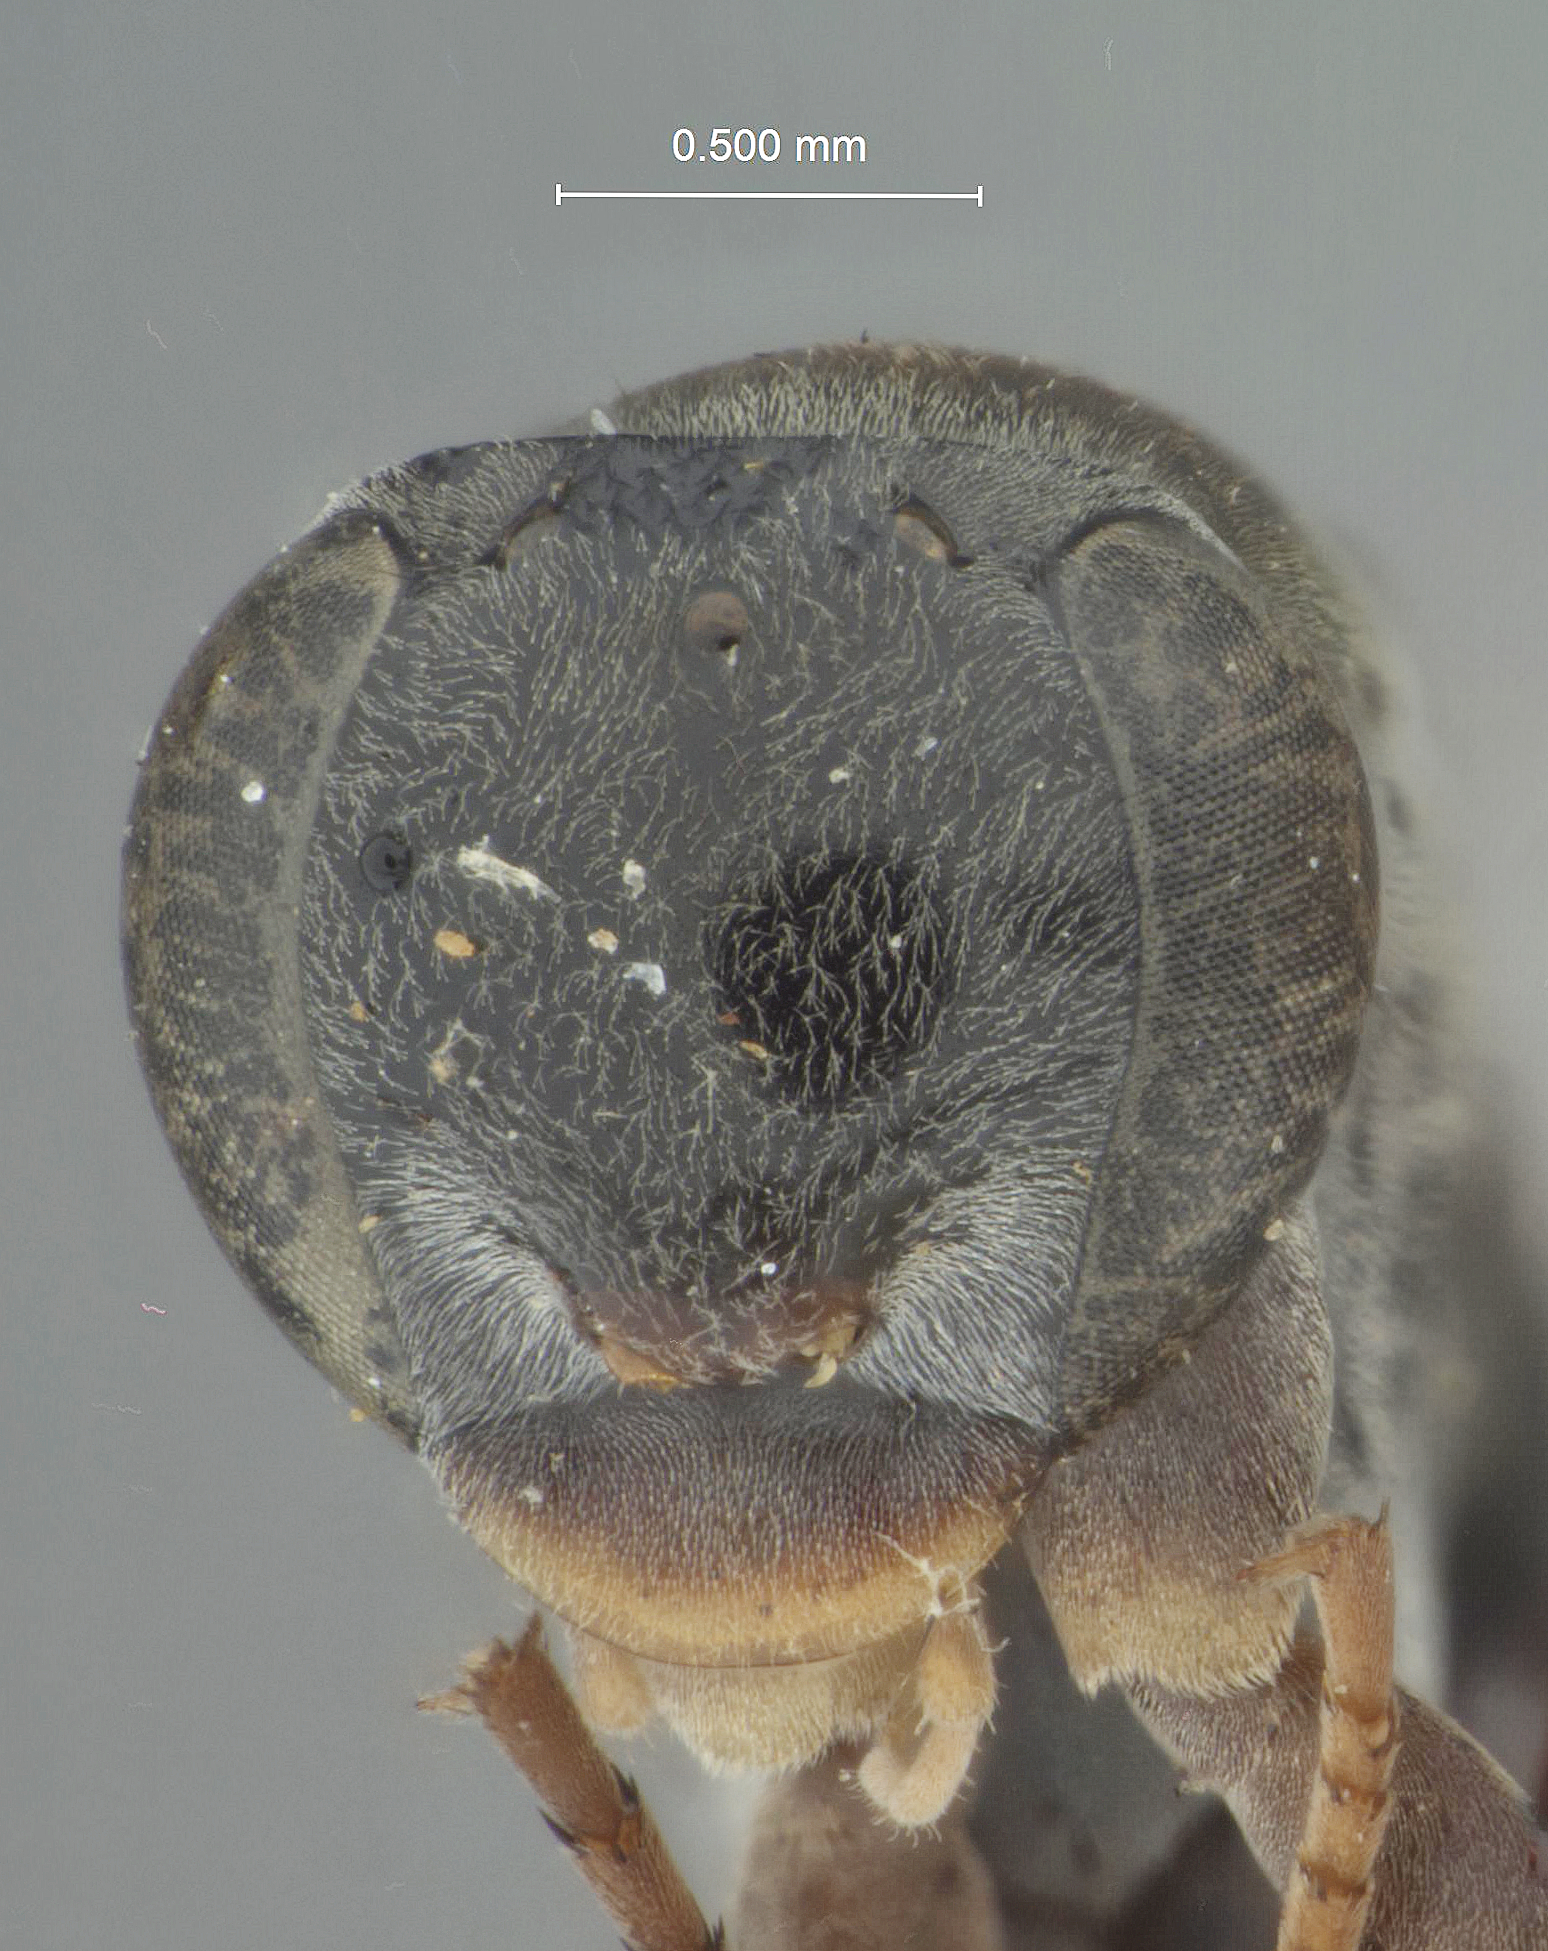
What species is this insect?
Homotus rufipes
